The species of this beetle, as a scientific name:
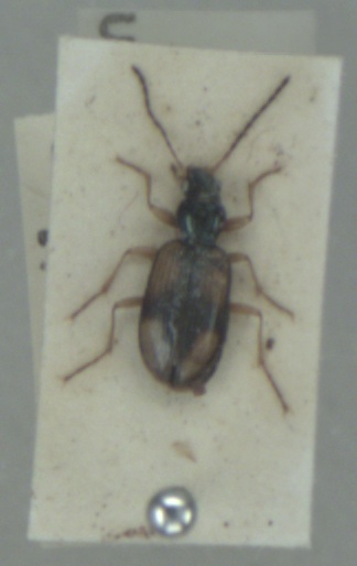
Bembidion fluviatile
